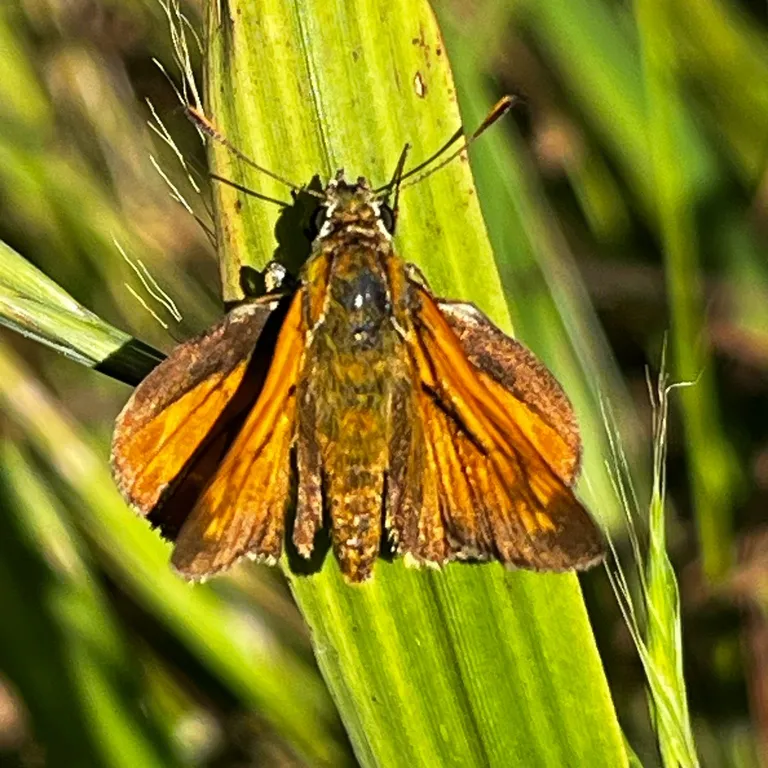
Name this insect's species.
Ochlodes sylvanus (also Ochlodes venata)
